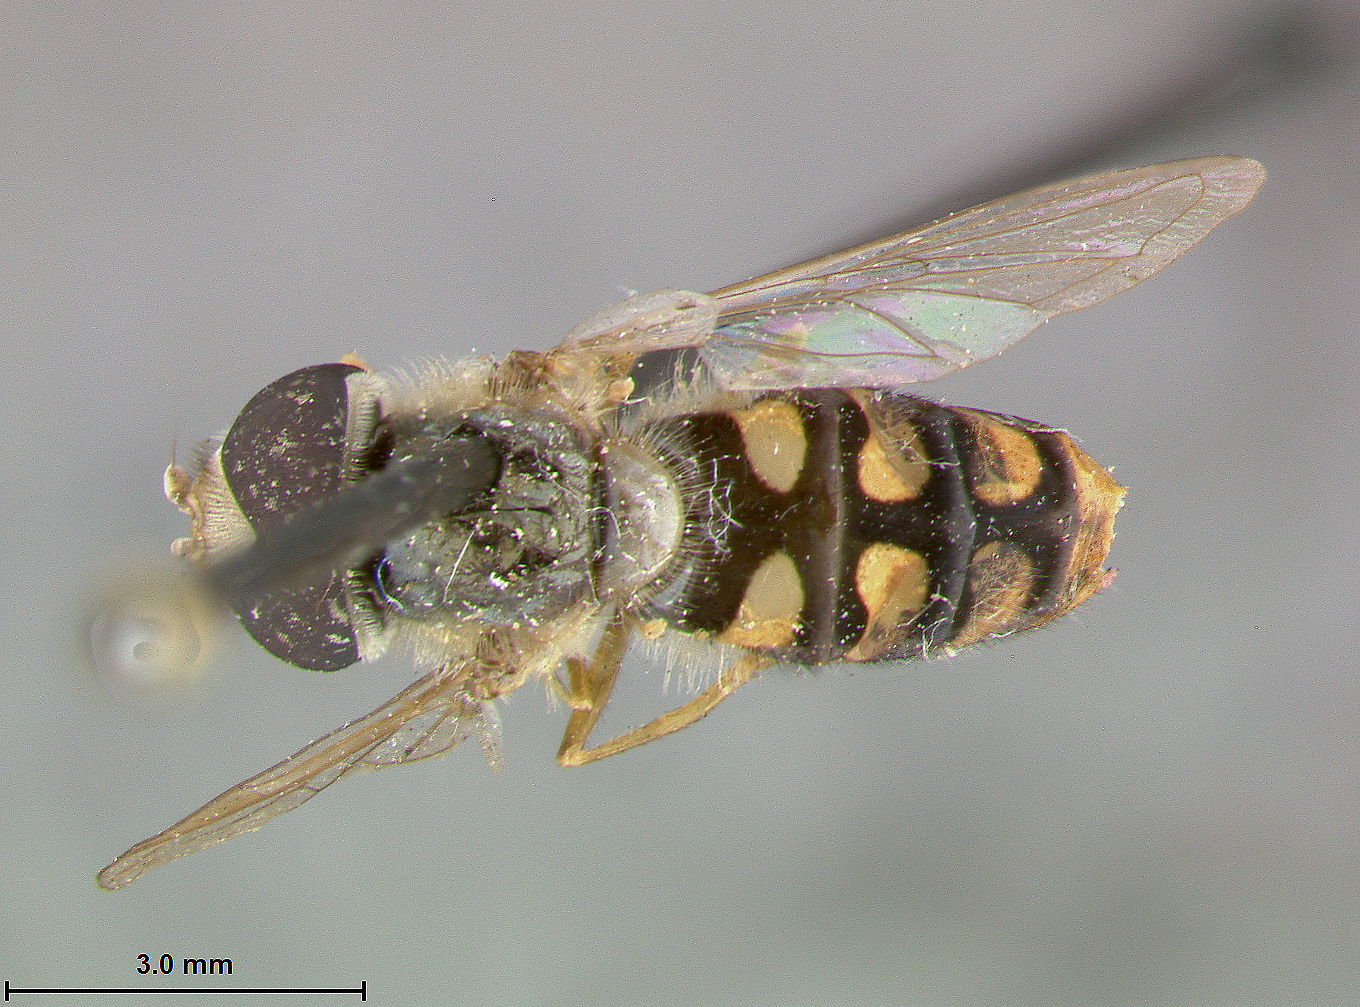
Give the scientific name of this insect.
Syrphus flukei
